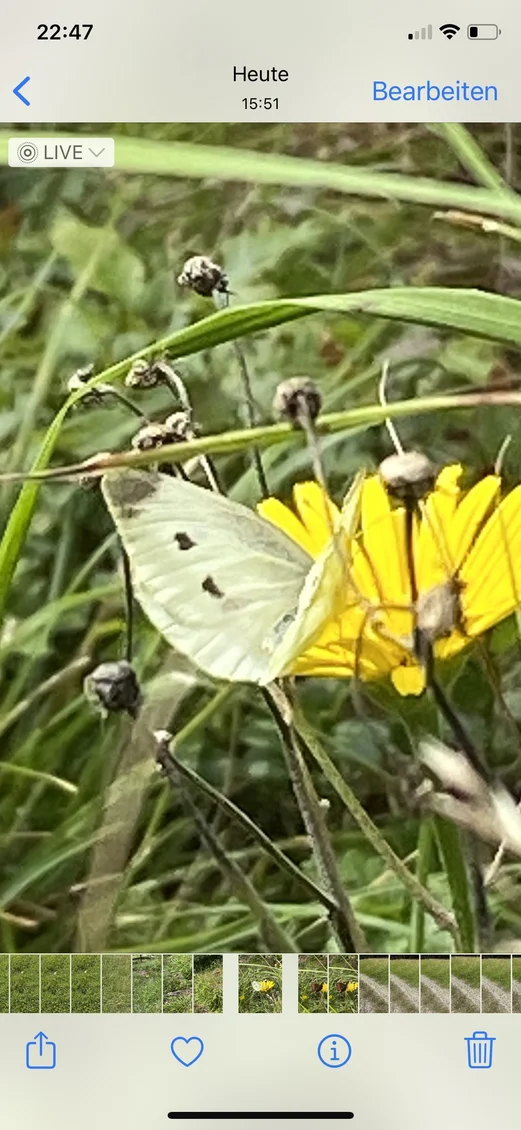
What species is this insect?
Pieris rapae
